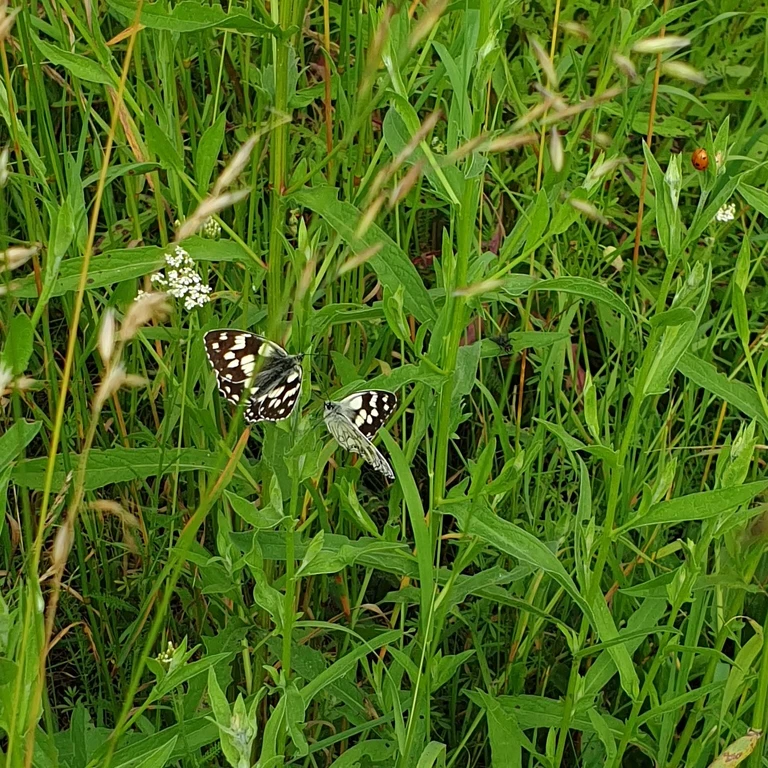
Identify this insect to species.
Melanargia galathea
